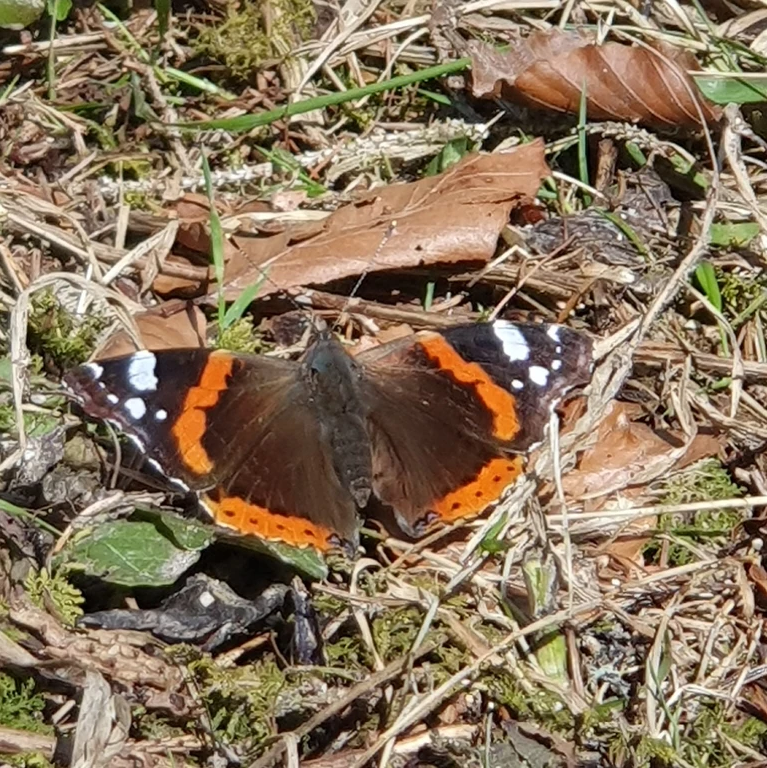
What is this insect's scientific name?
Vanessa atalanta
